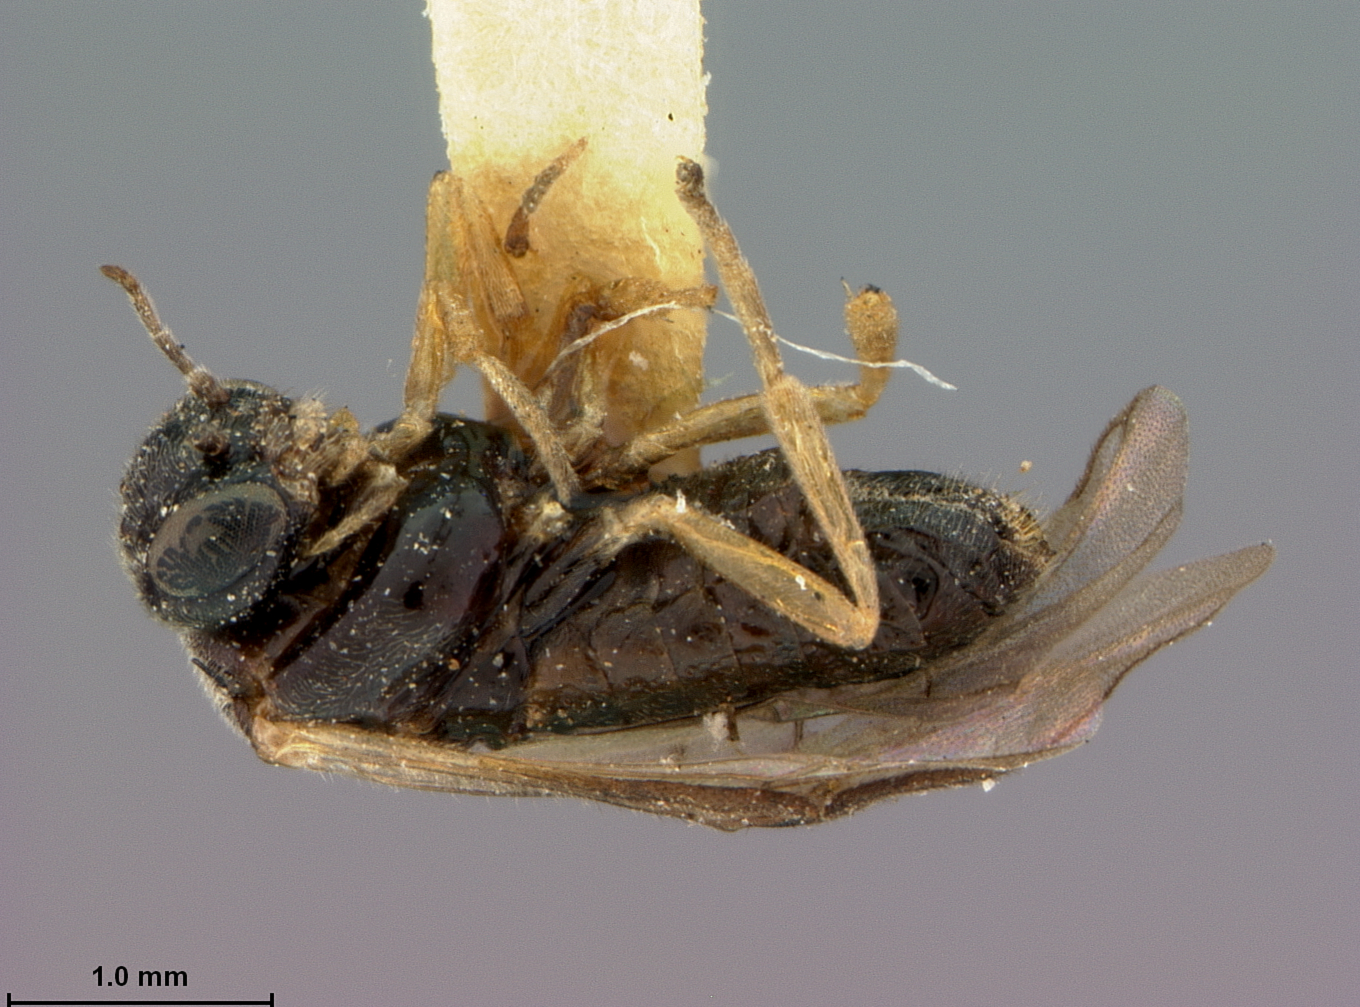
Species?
Acordulecera hicoriae
